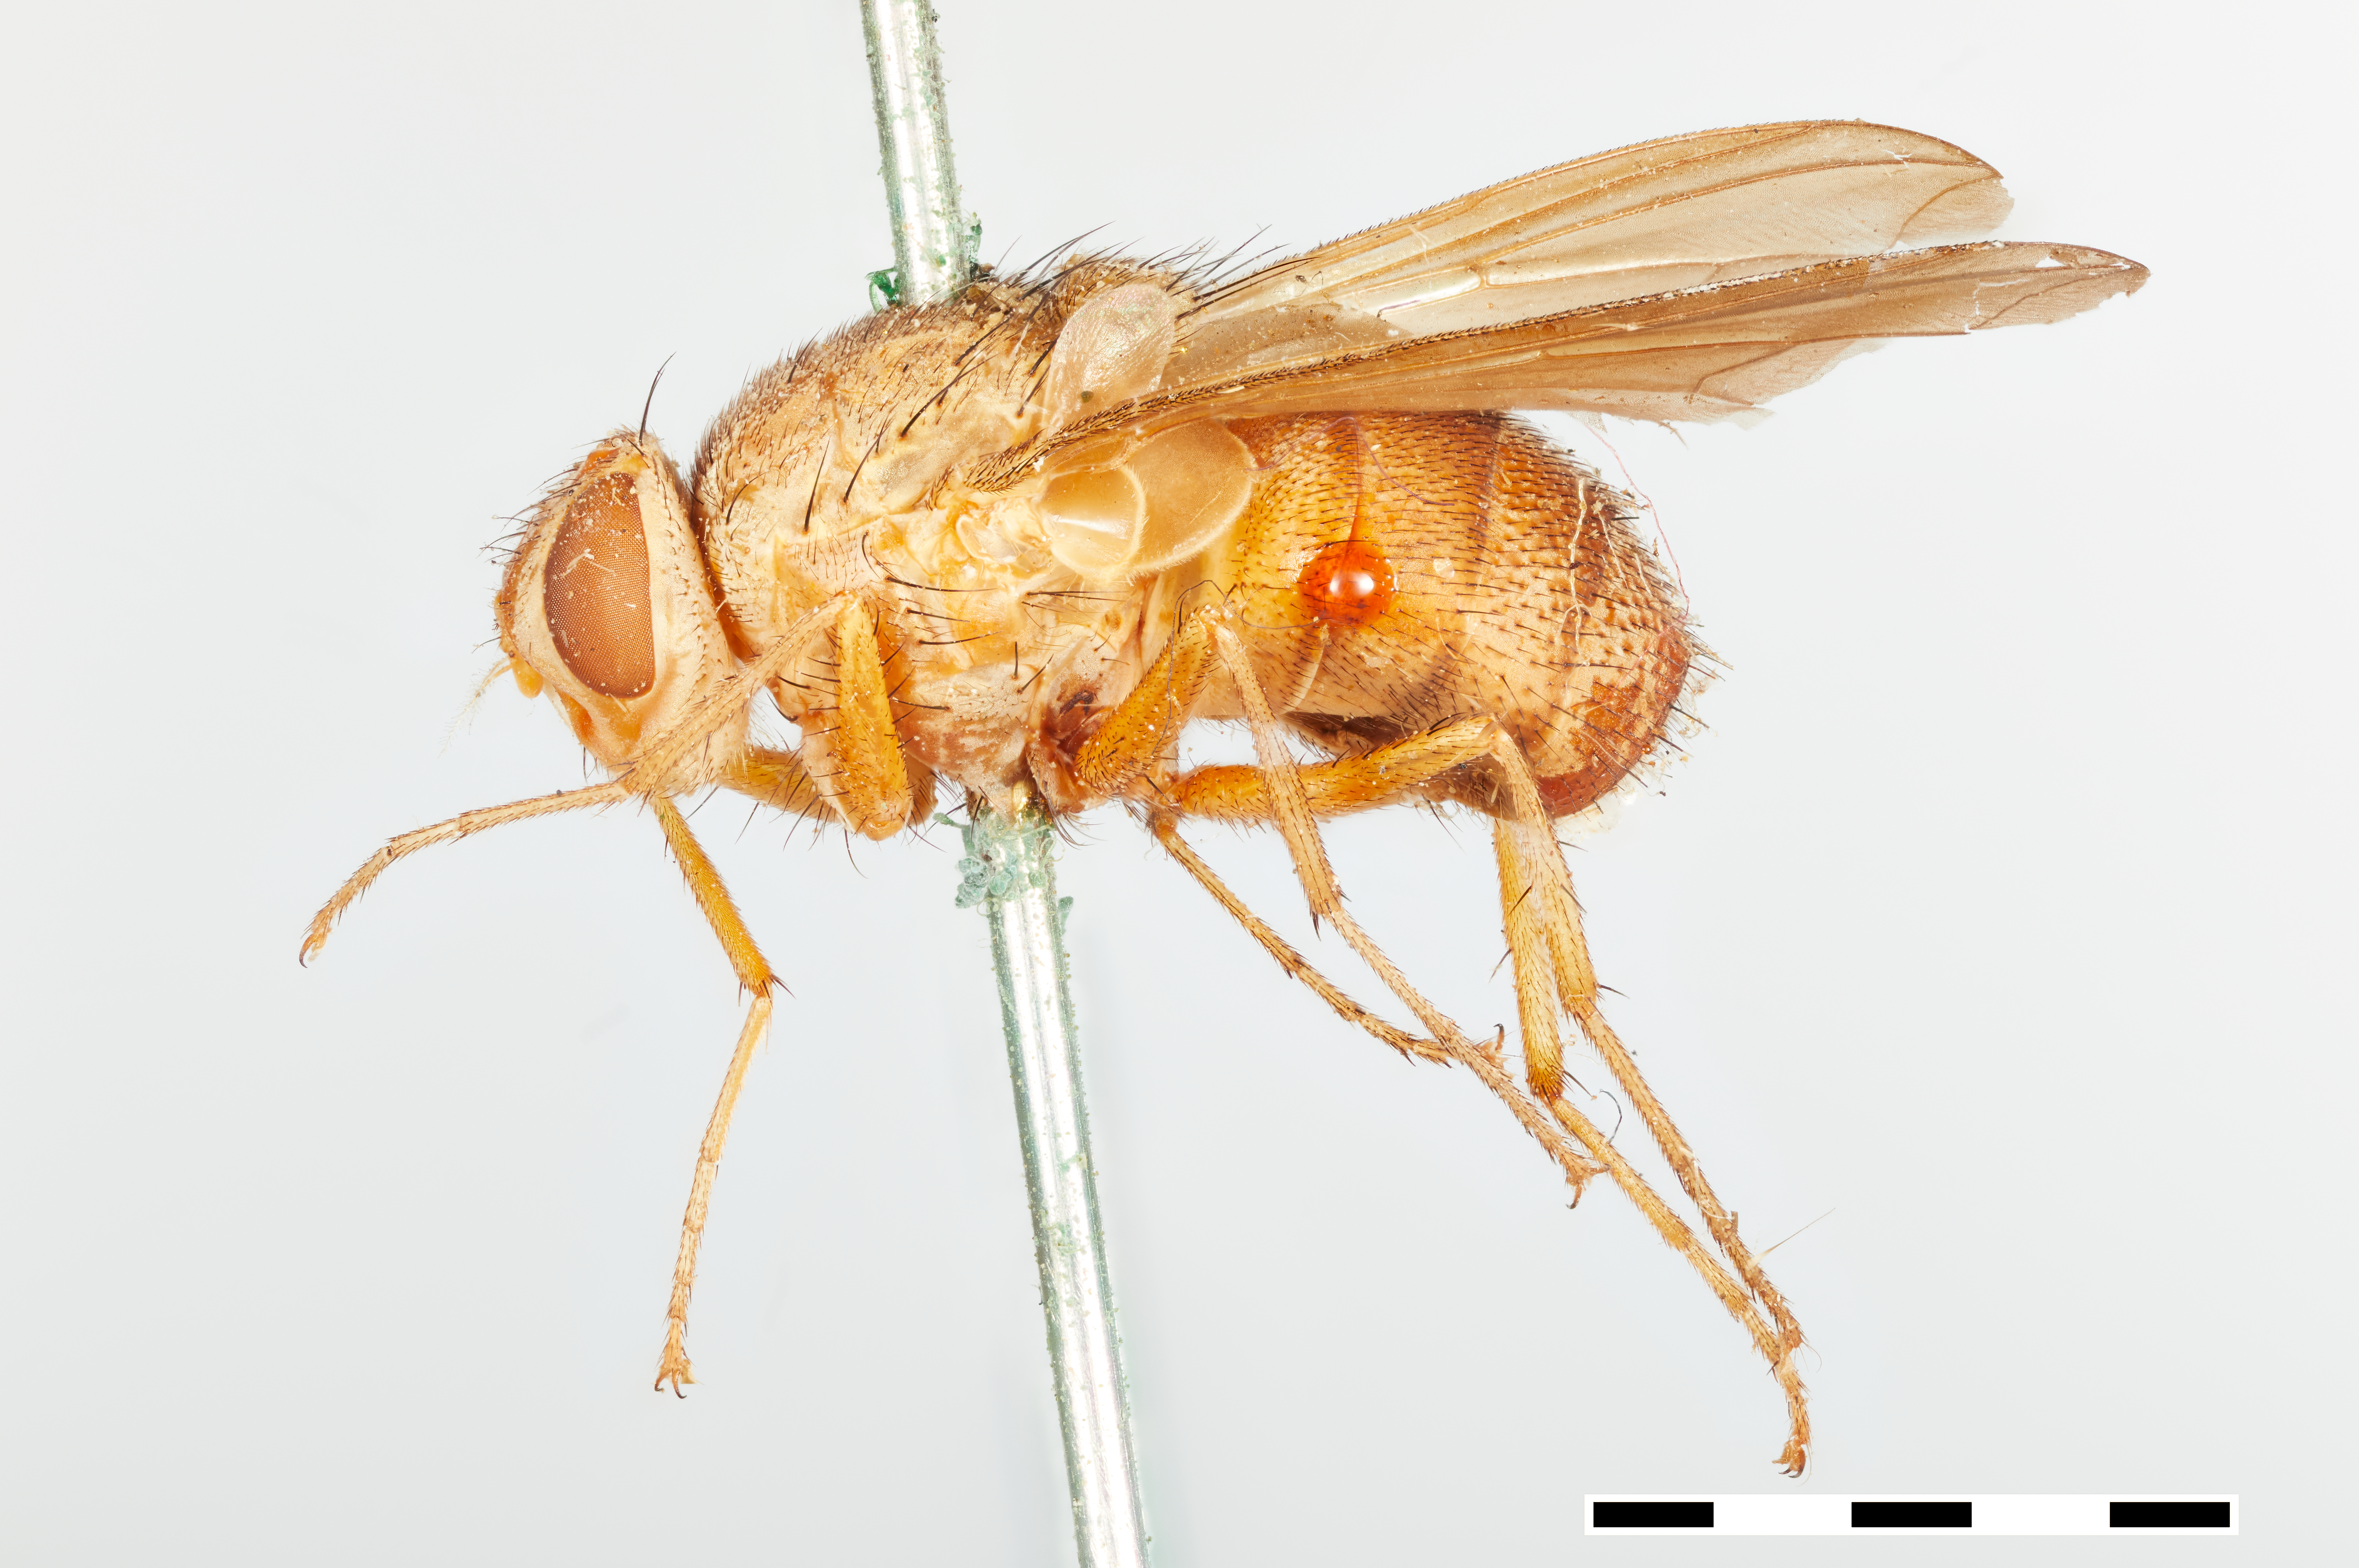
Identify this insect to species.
Phasiops flava
